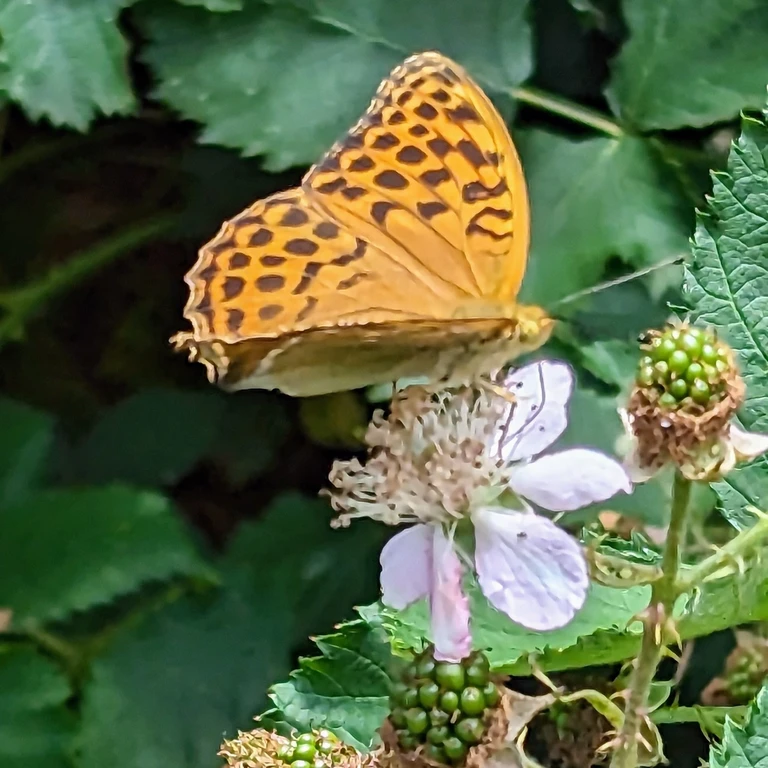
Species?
Argynnis paphia
